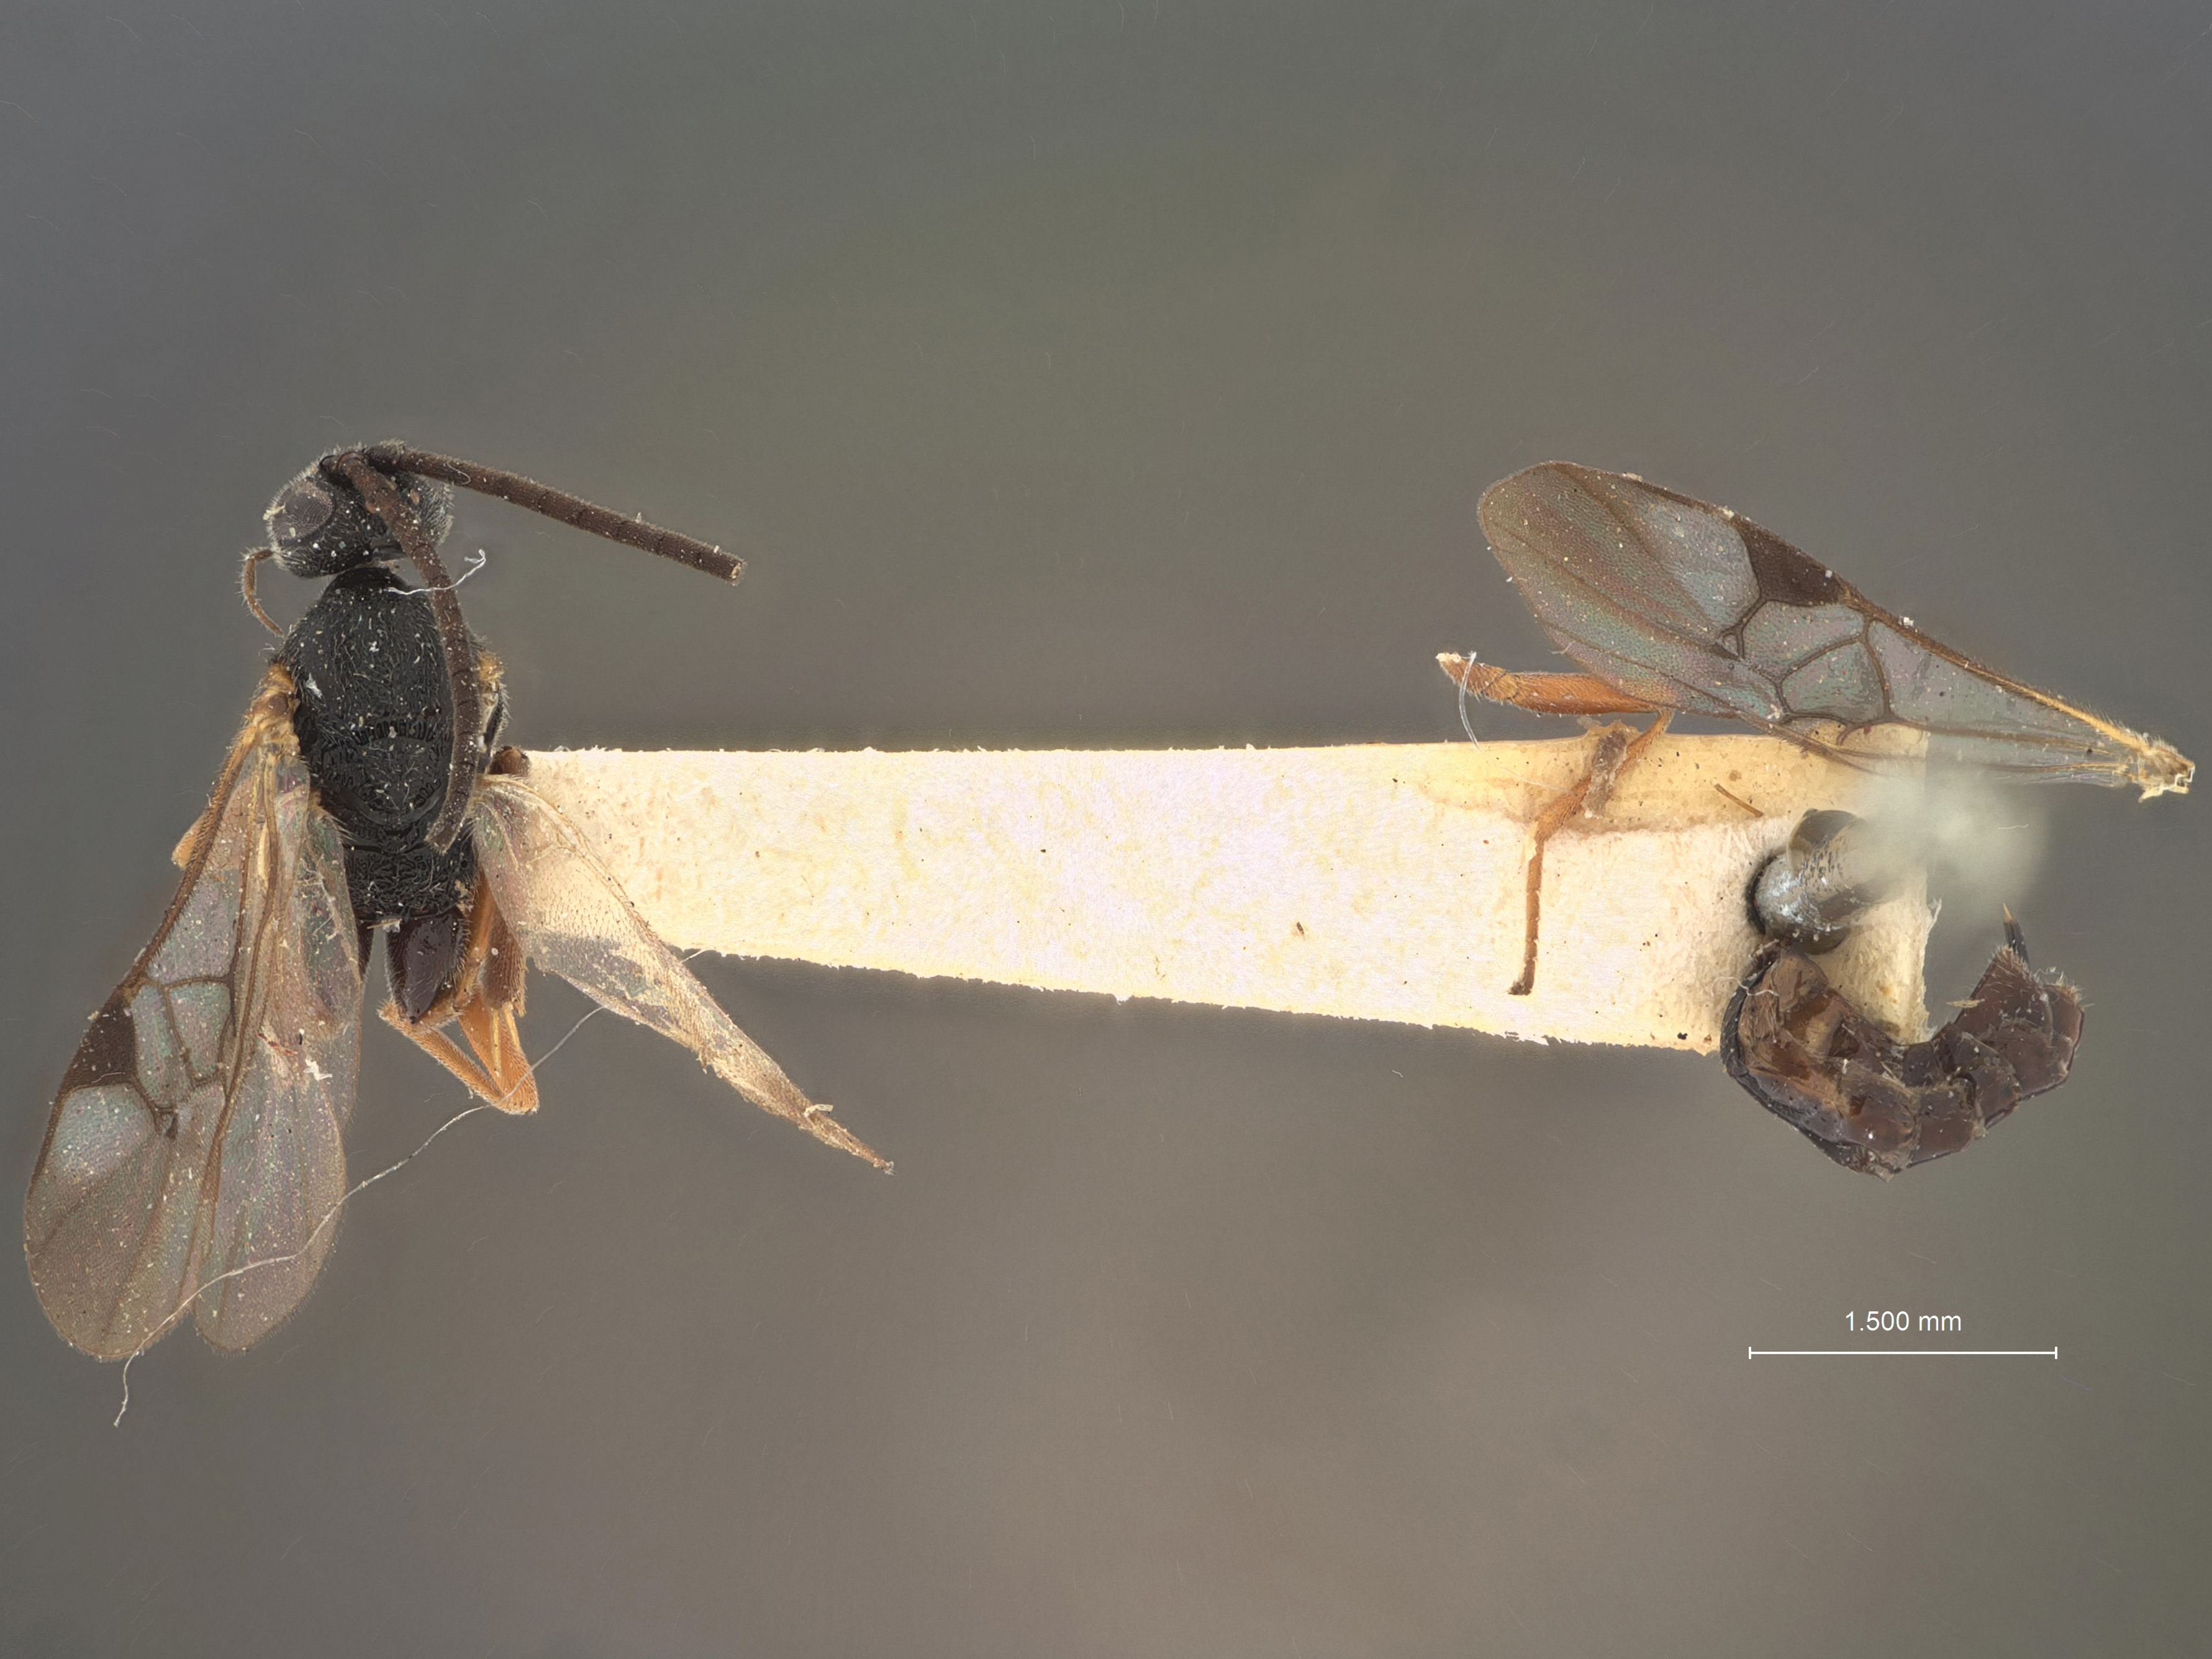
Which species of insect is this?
Microplitis perplexus
